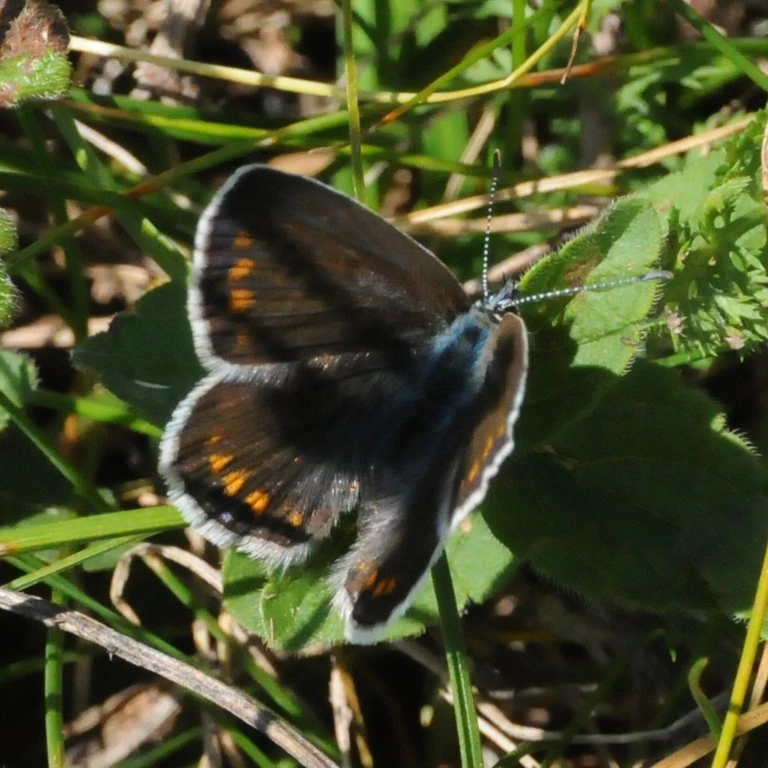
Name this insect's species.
Polyommatus icarus
